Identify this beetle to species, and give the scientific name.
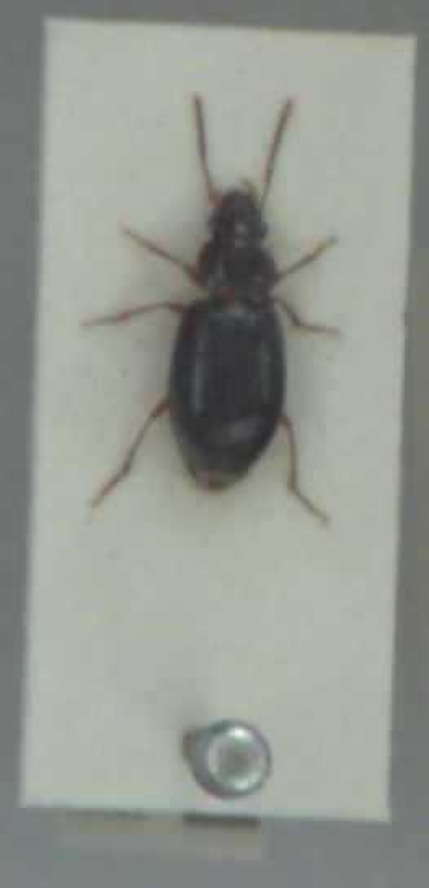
Bradycellus sharpi
